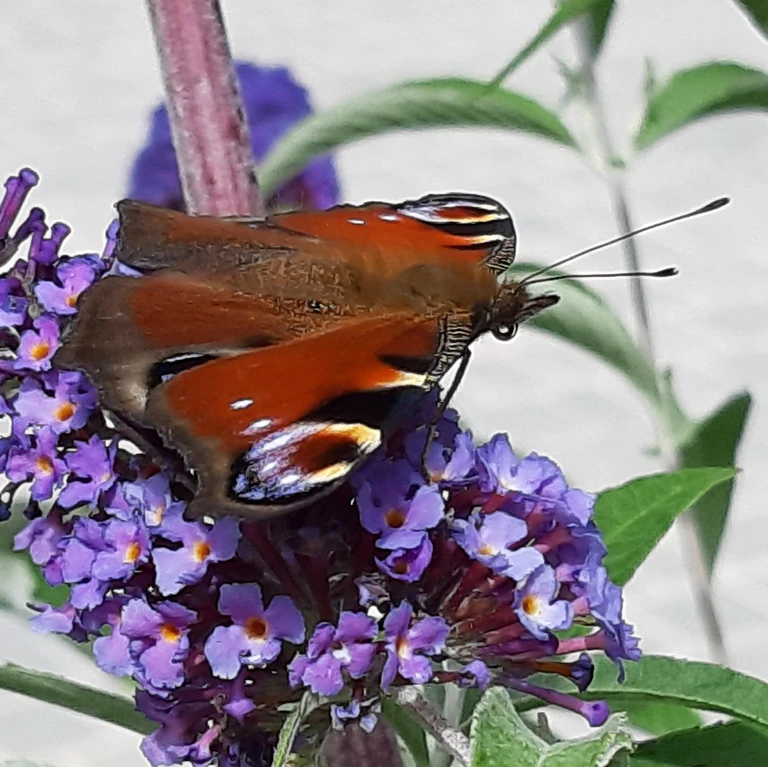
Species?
Aglais io
